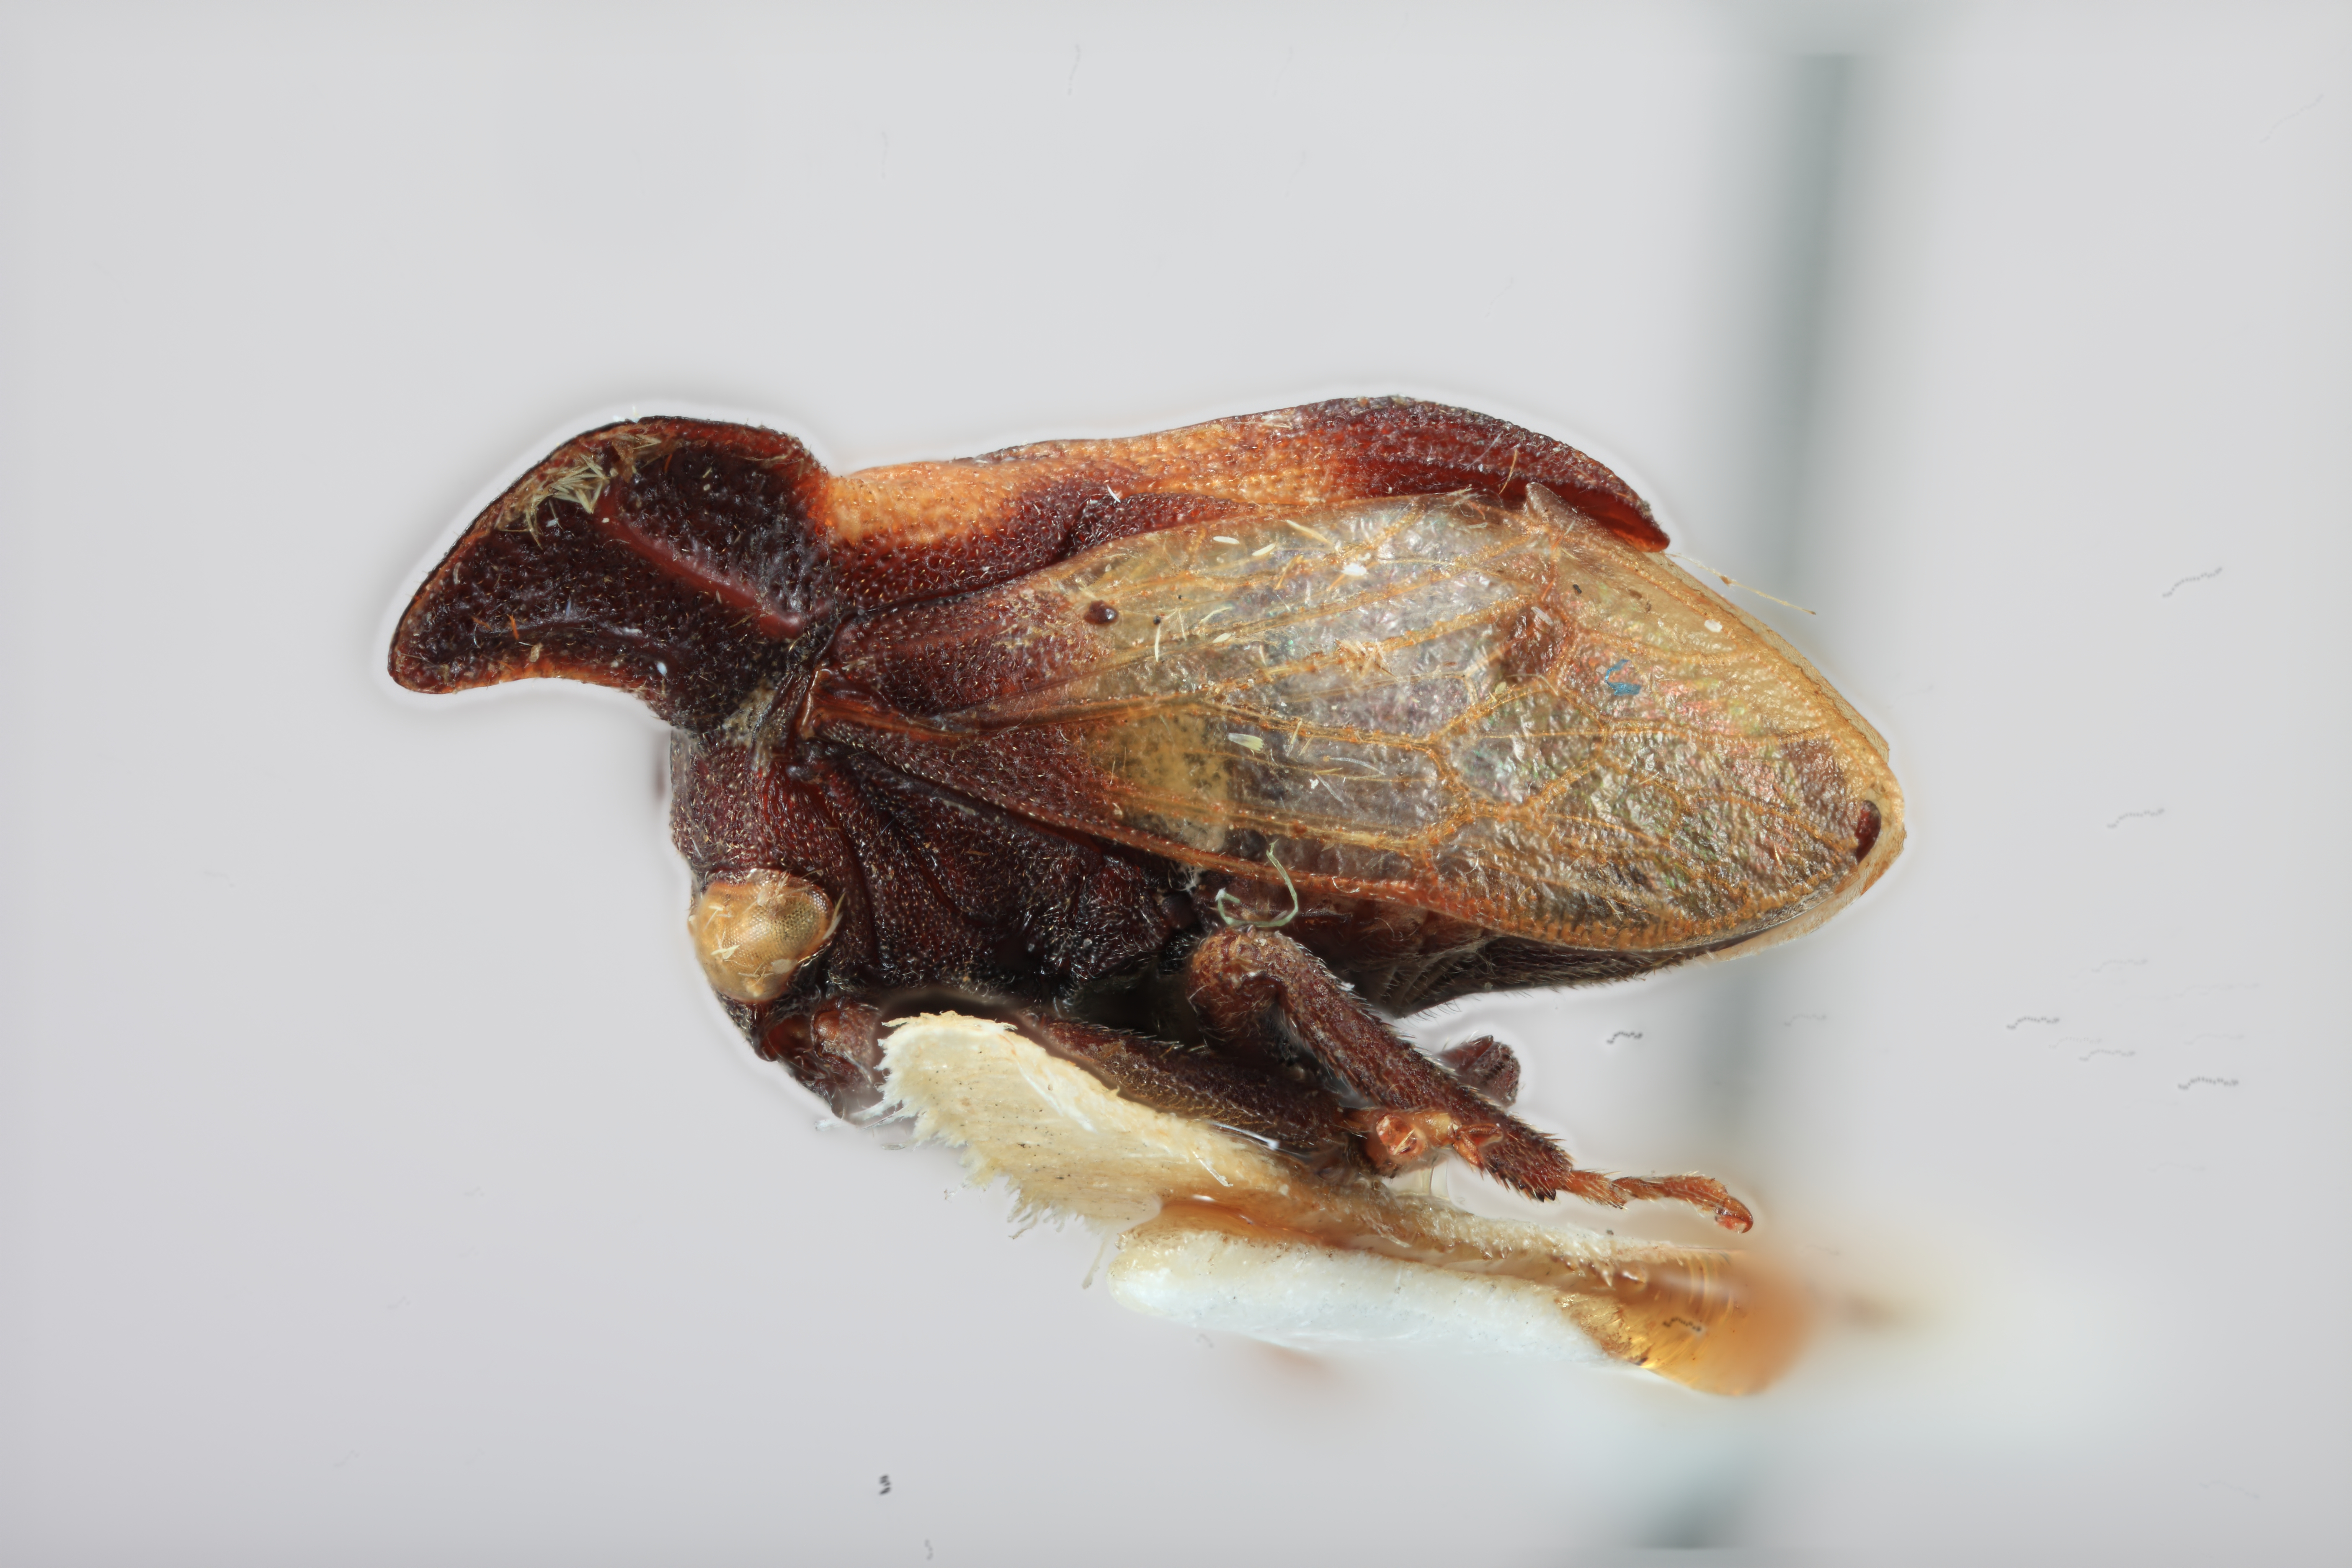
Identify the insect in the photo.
Sipylus auriculatus
